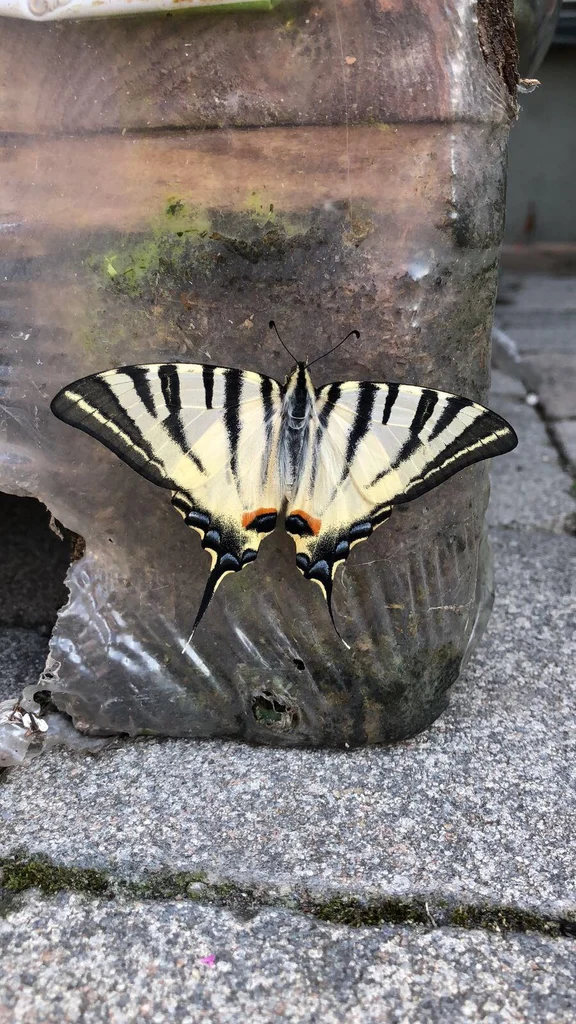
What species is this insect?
Iphiclides podalirius
